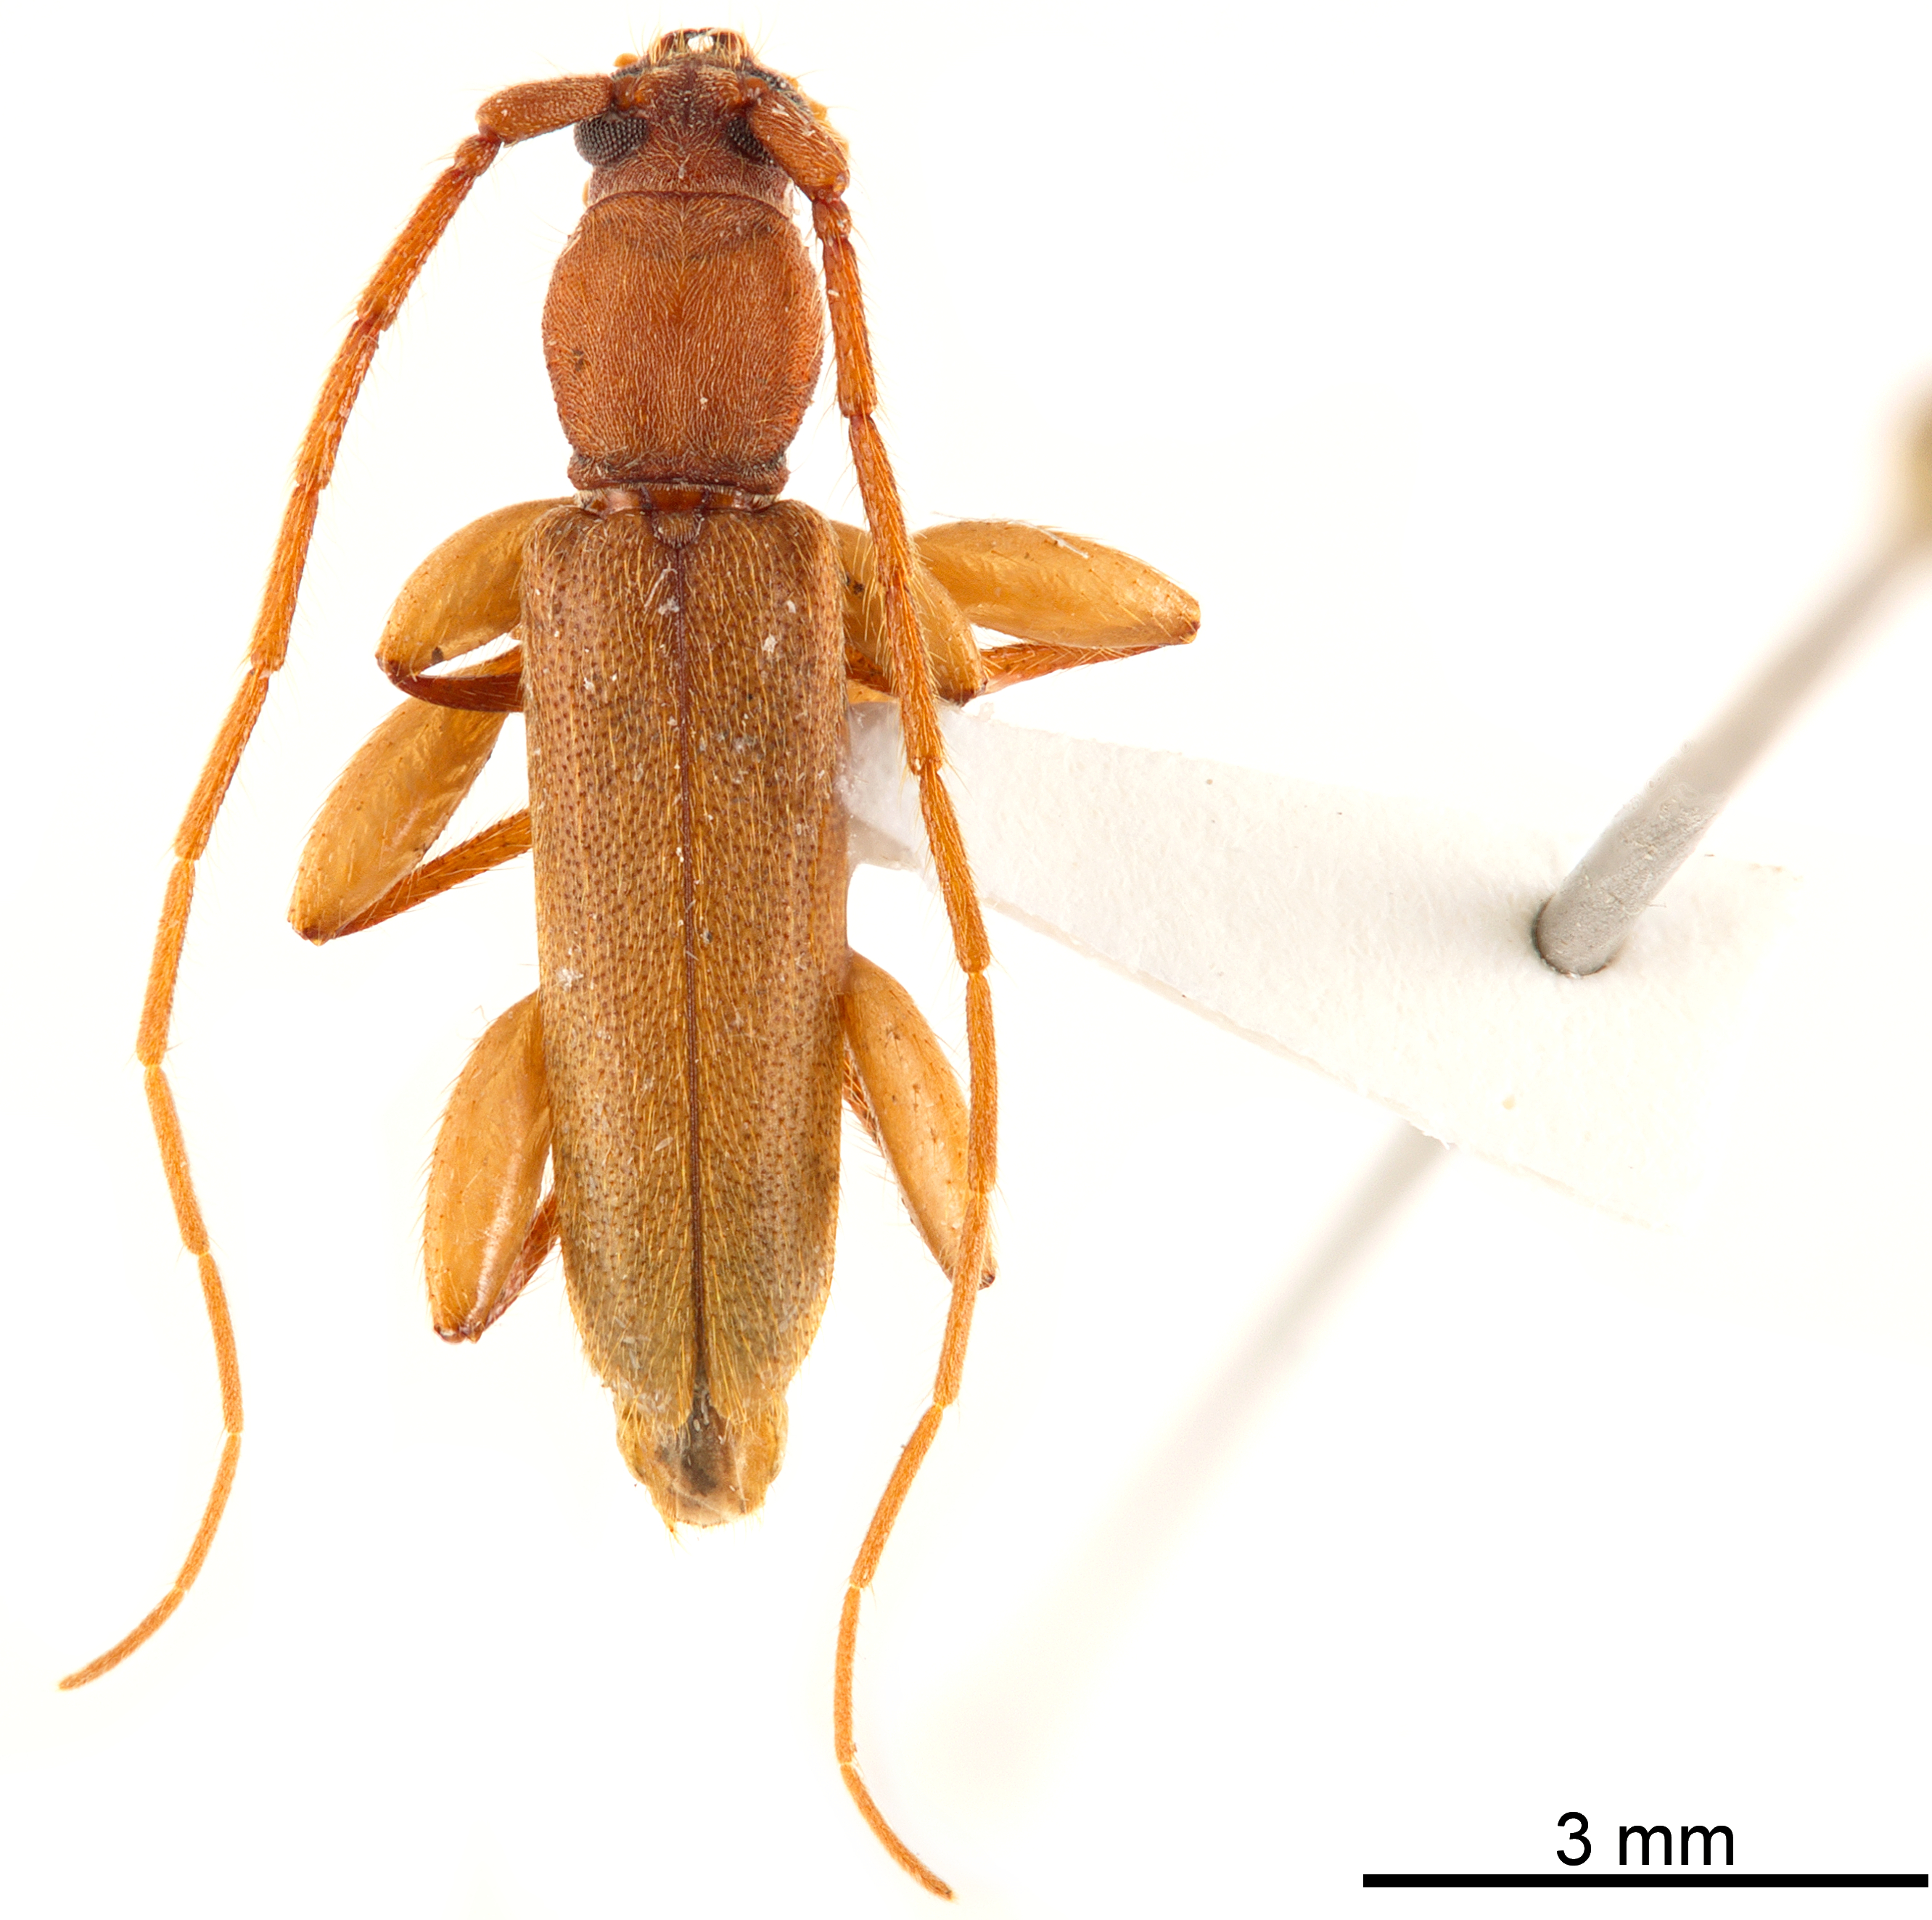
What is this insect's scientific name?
Enosmaeus cubanus
